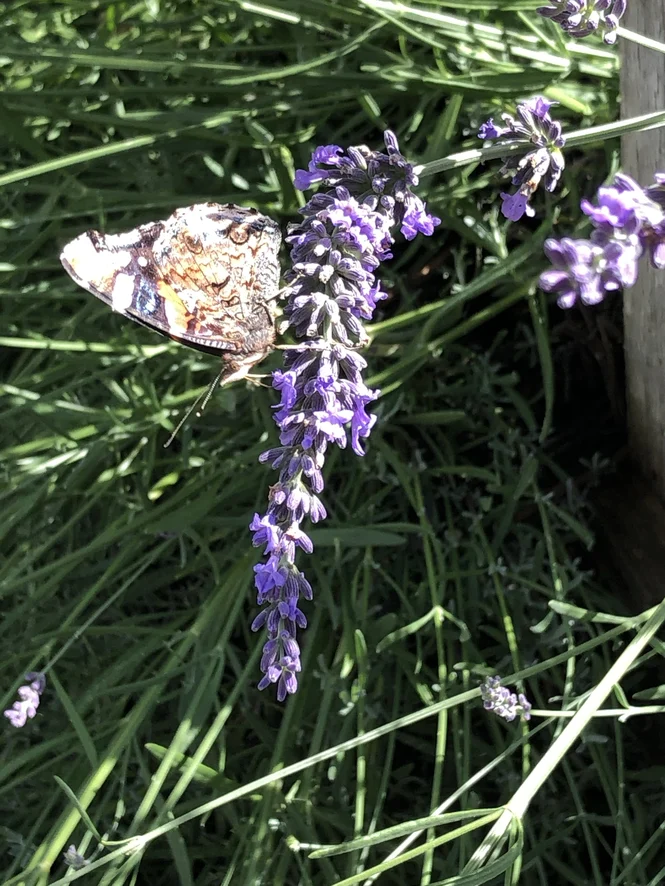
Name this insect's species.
Vanessa atalanta
